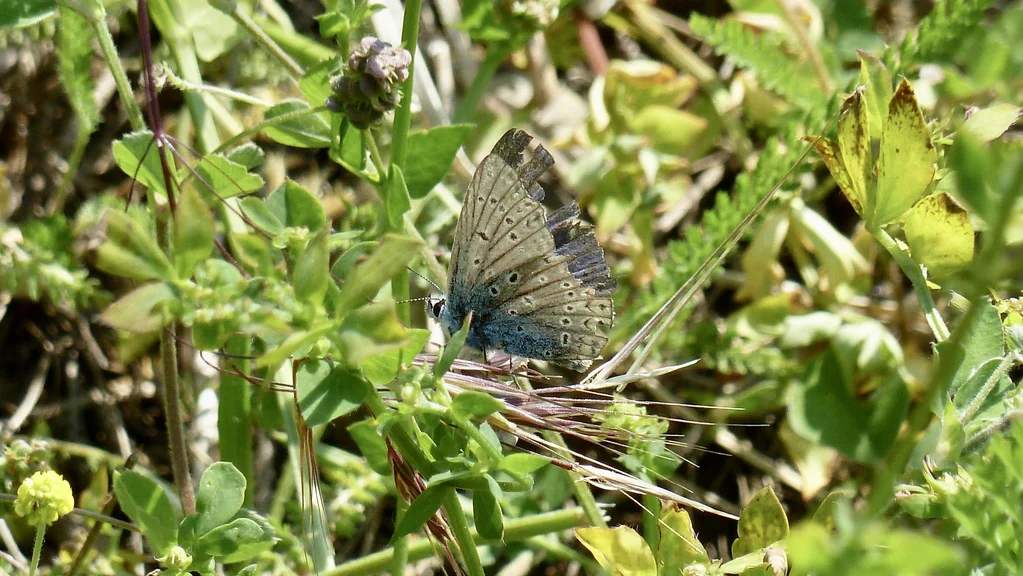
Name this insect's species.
Polyommatus icarus
